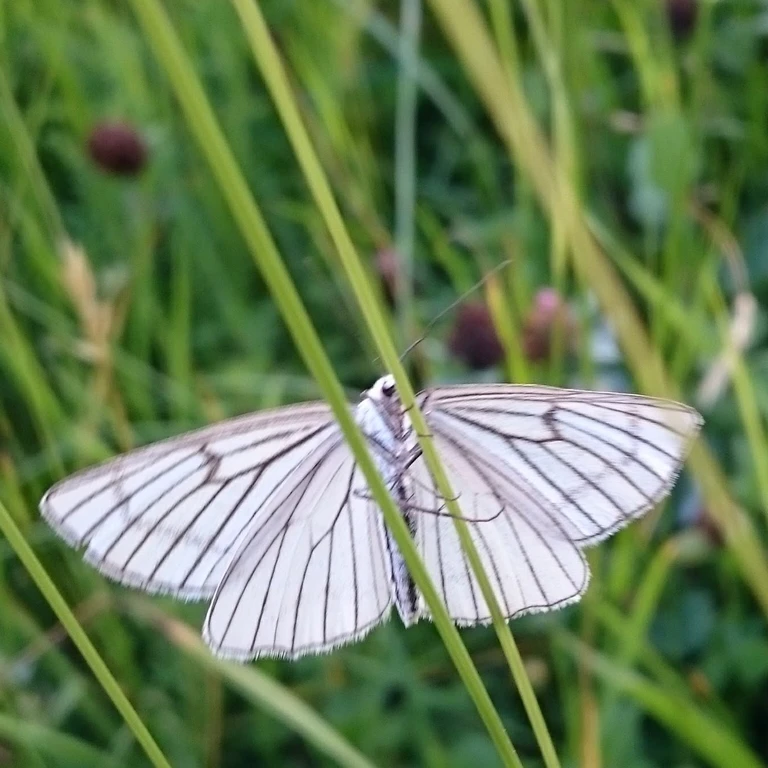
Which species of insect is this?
Siona lineata
